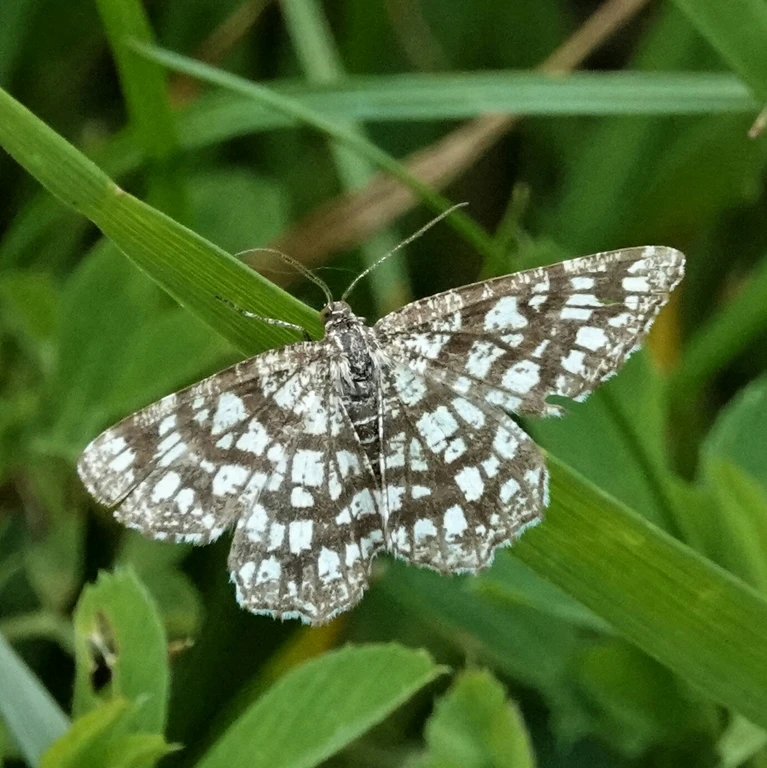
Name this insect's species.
Chiasmia clathrata
